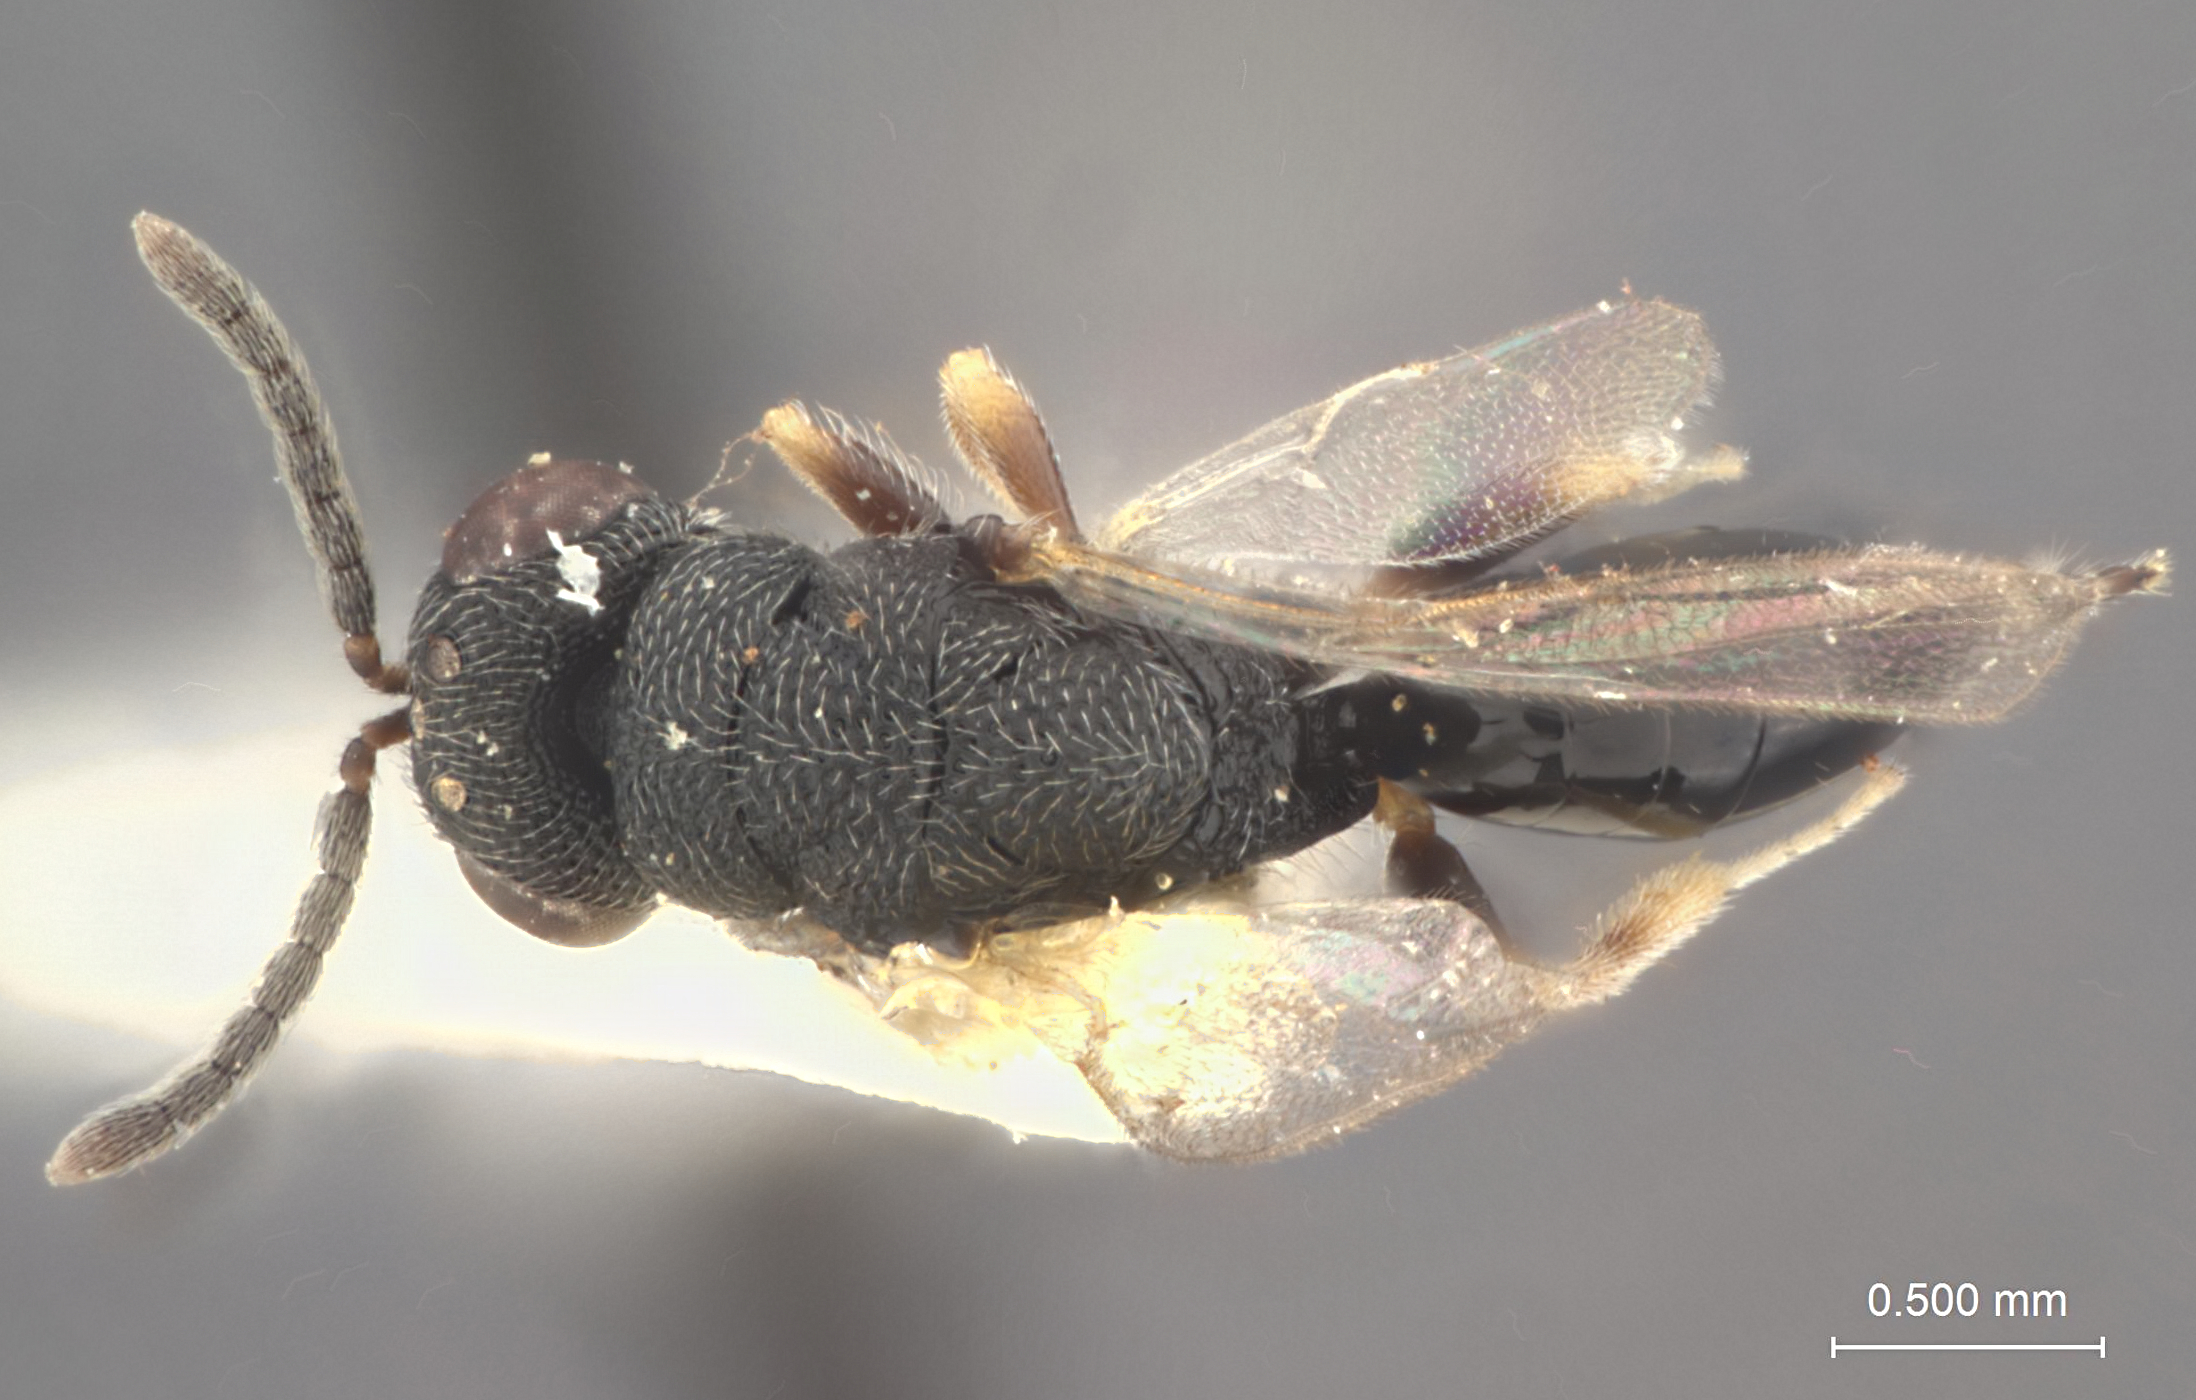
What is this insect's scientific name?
Eurytoma inornata
